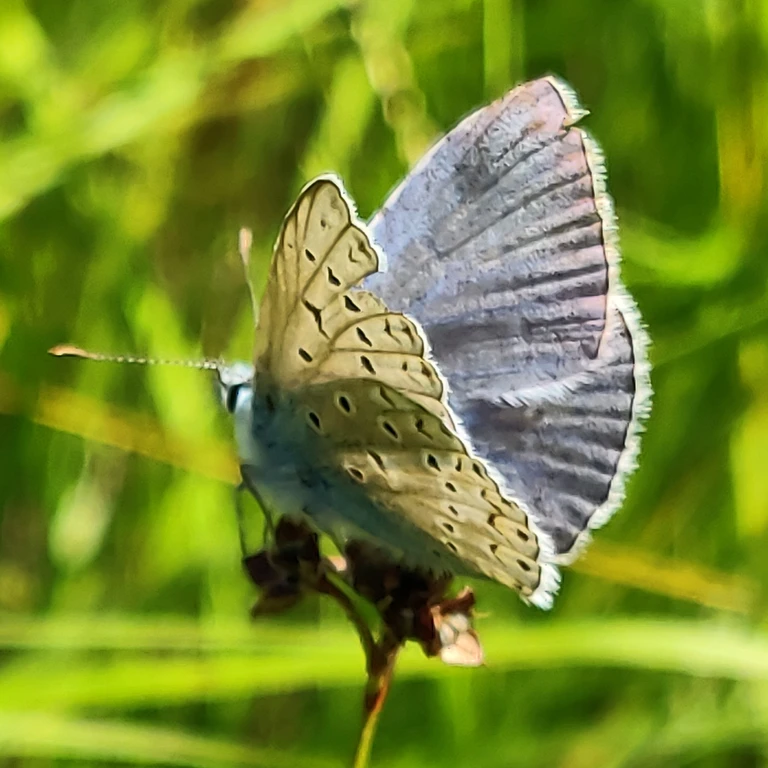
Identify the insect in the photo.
Polyommatus icarus
